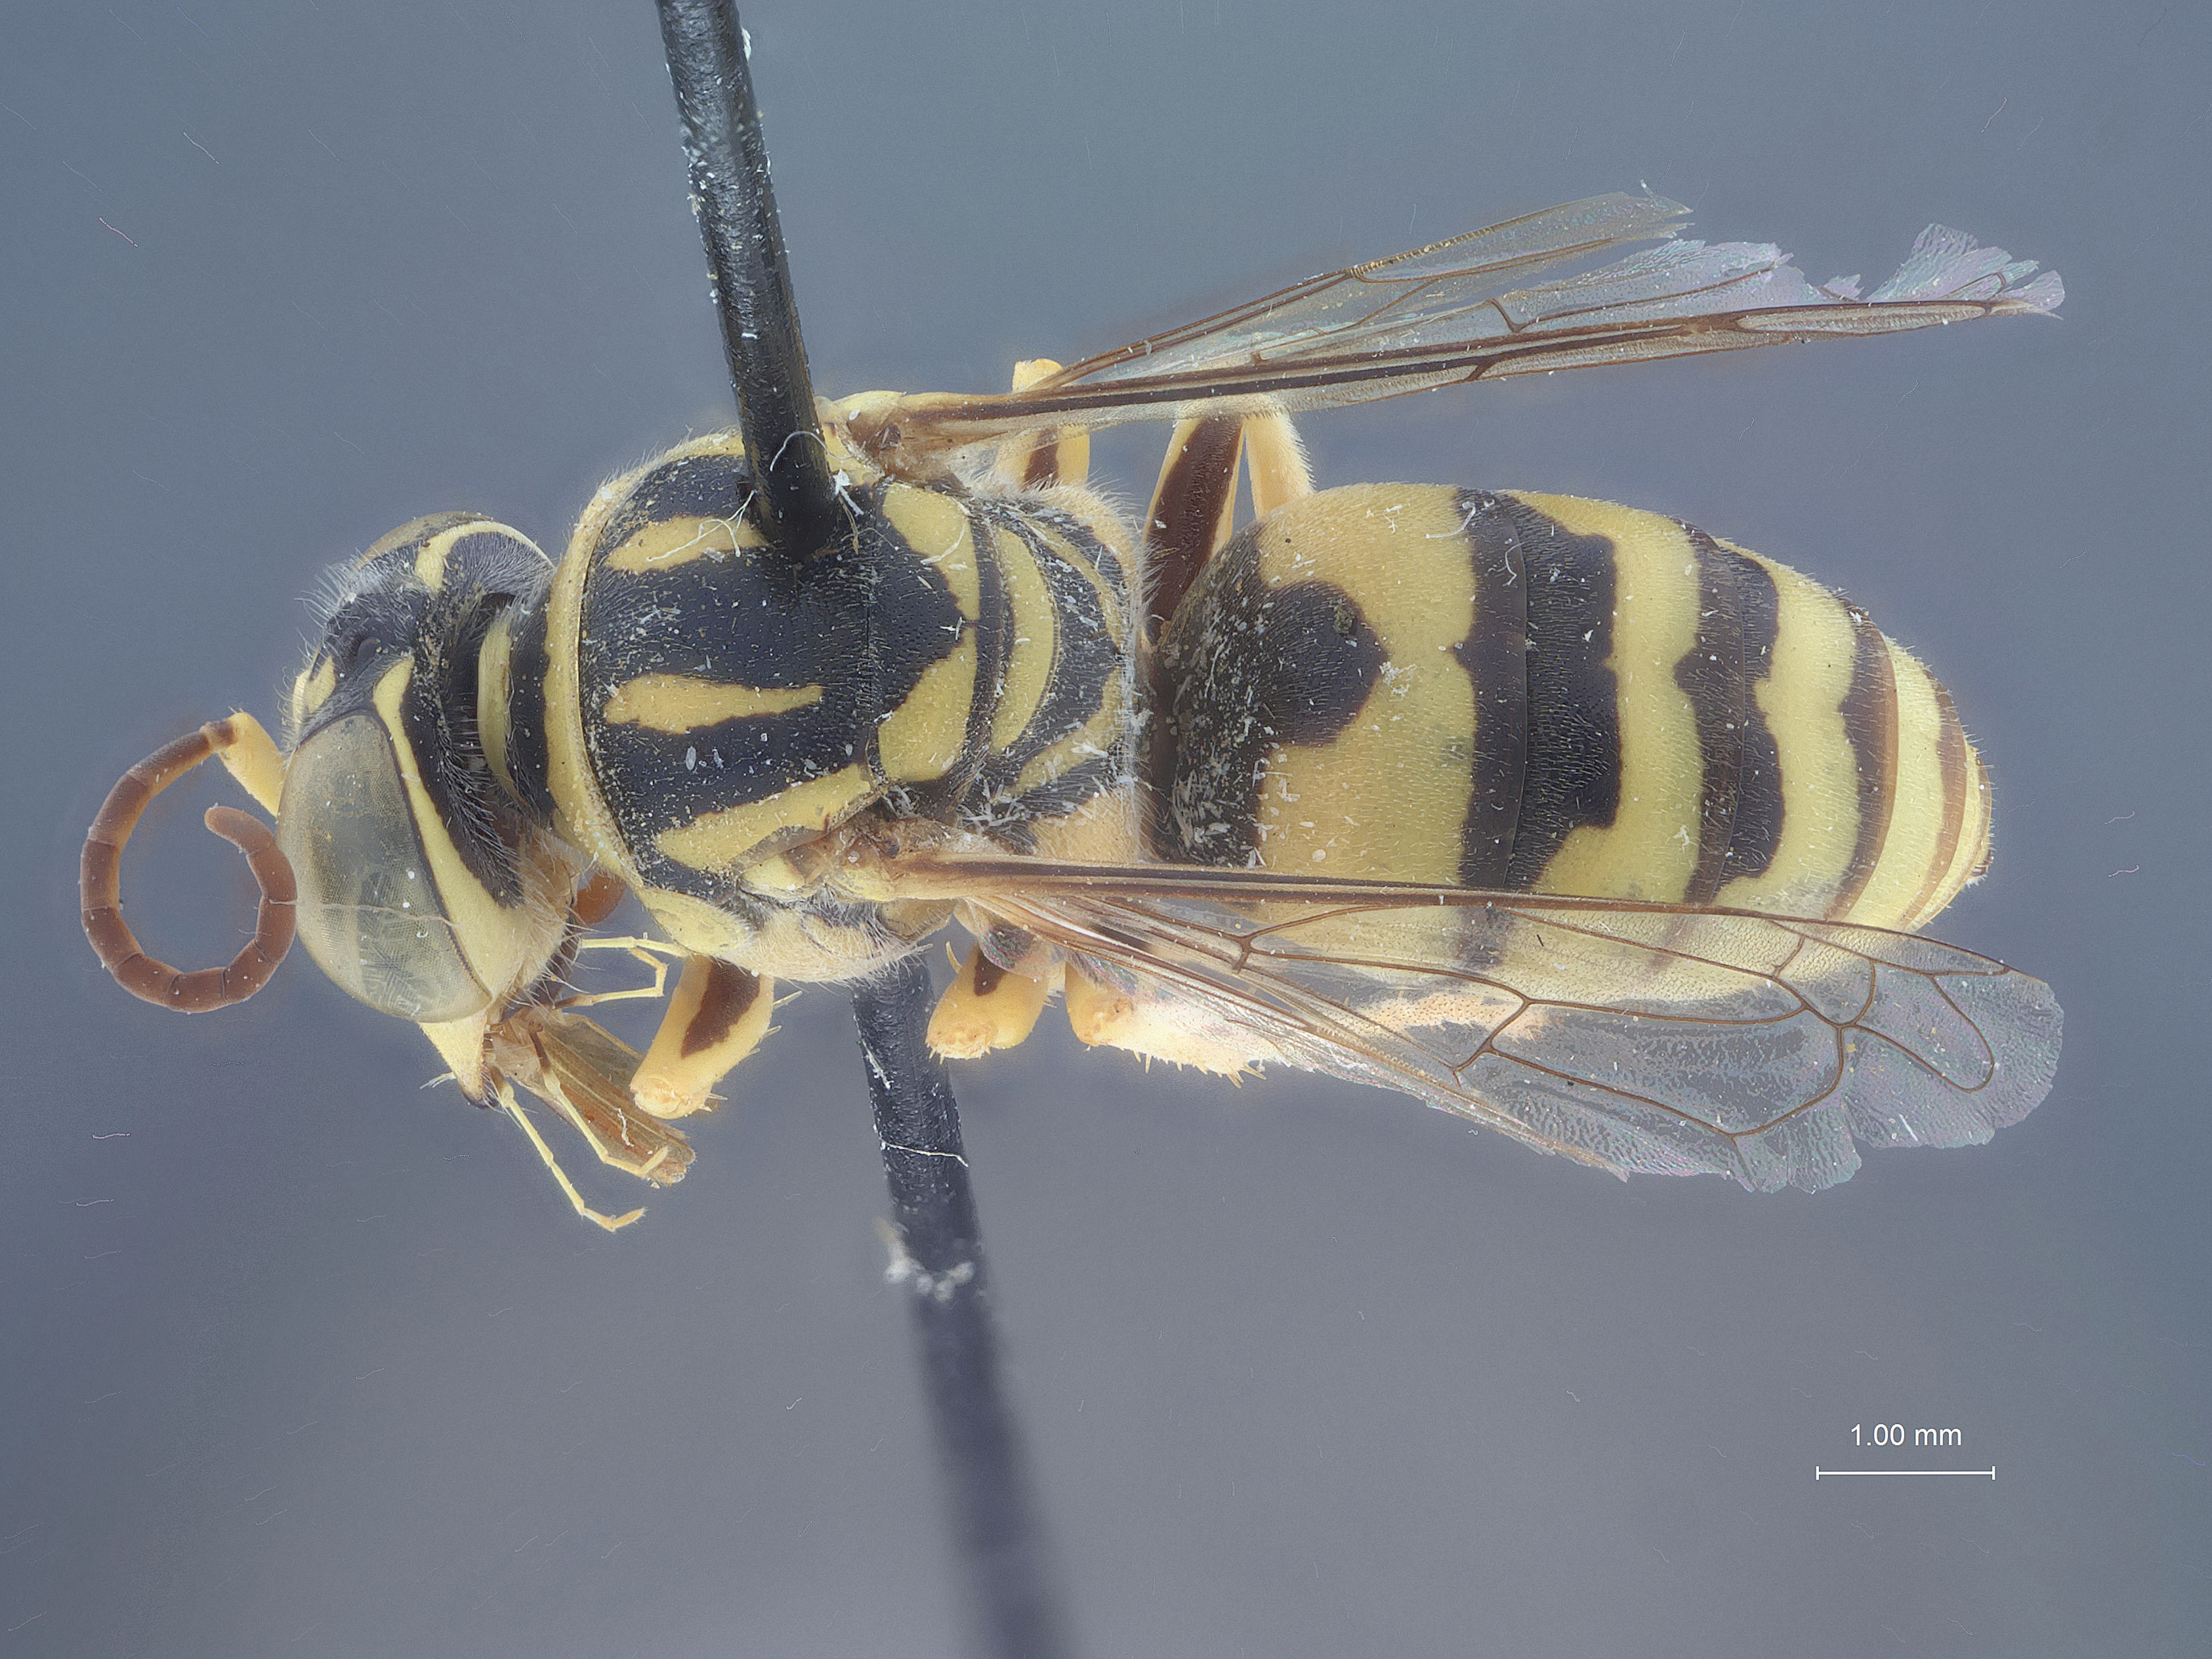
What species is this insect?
Microstictia nova
